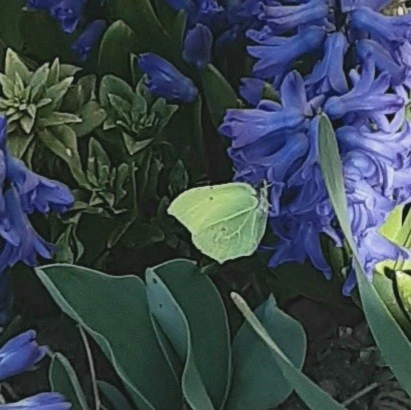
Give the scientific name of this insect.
Gonepteryx rhamni
